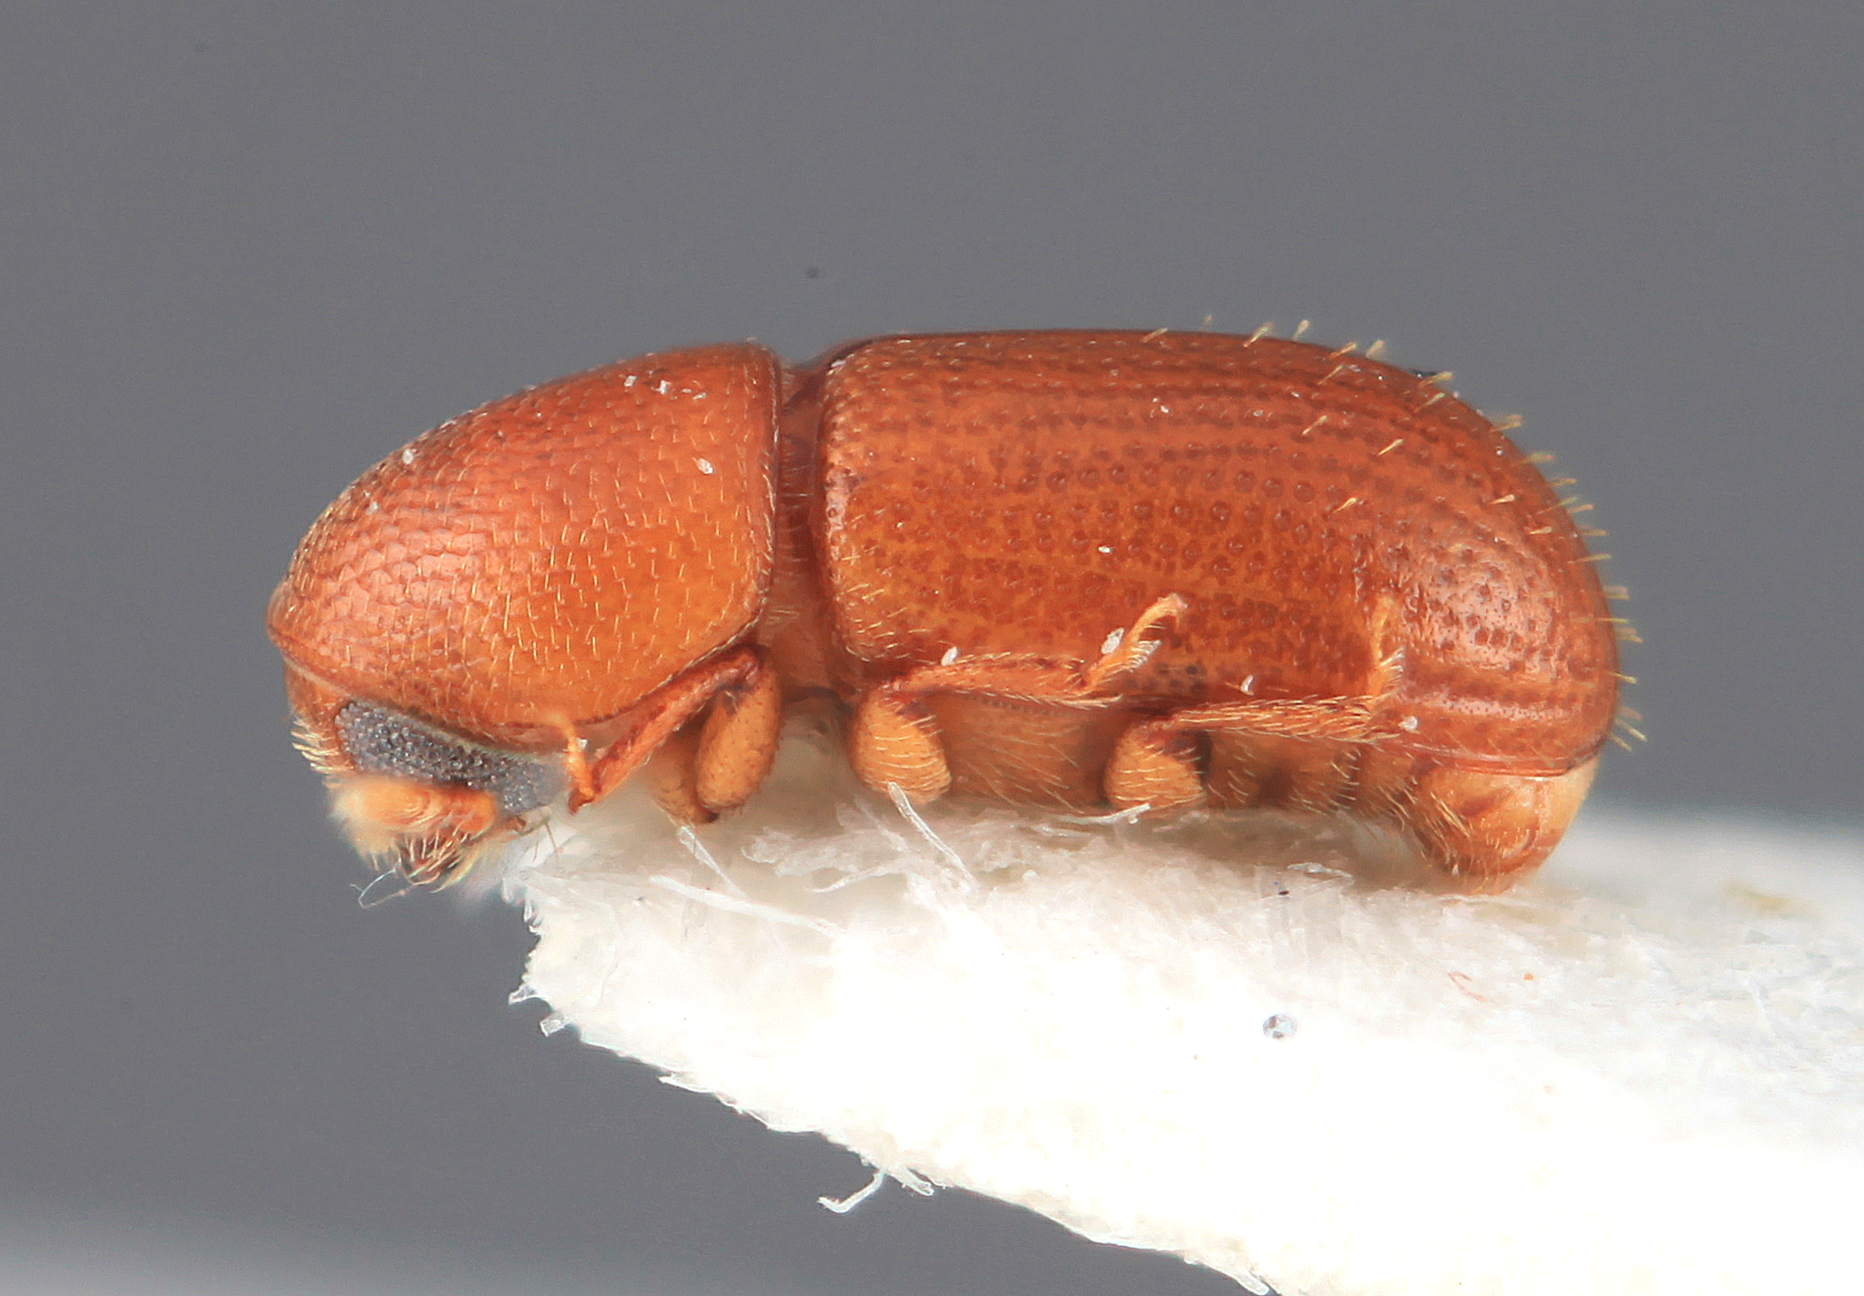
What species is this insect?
Araptus guyanensis
